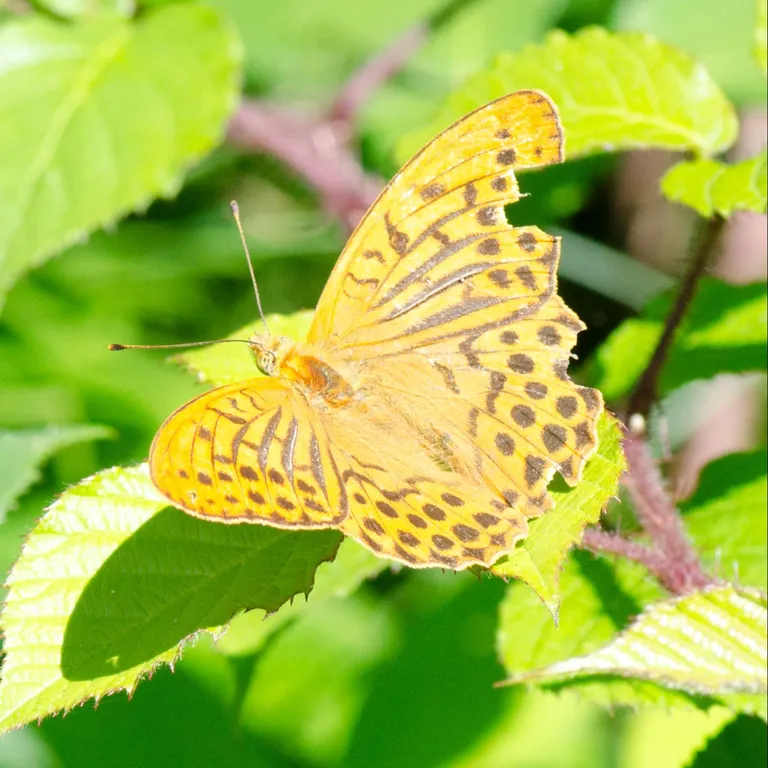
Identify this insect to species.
Argynnis paphia
